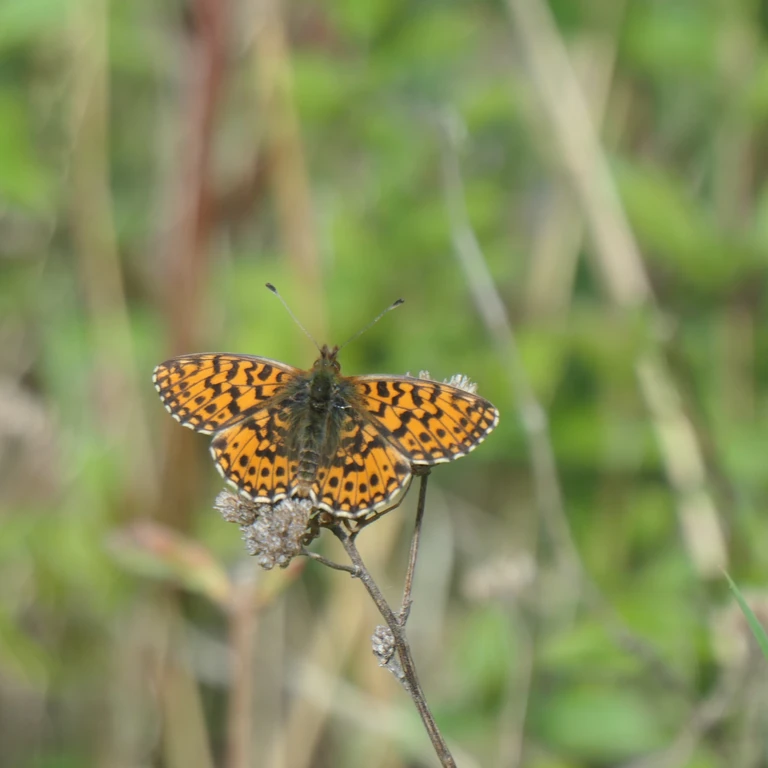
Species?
Boloria dia
